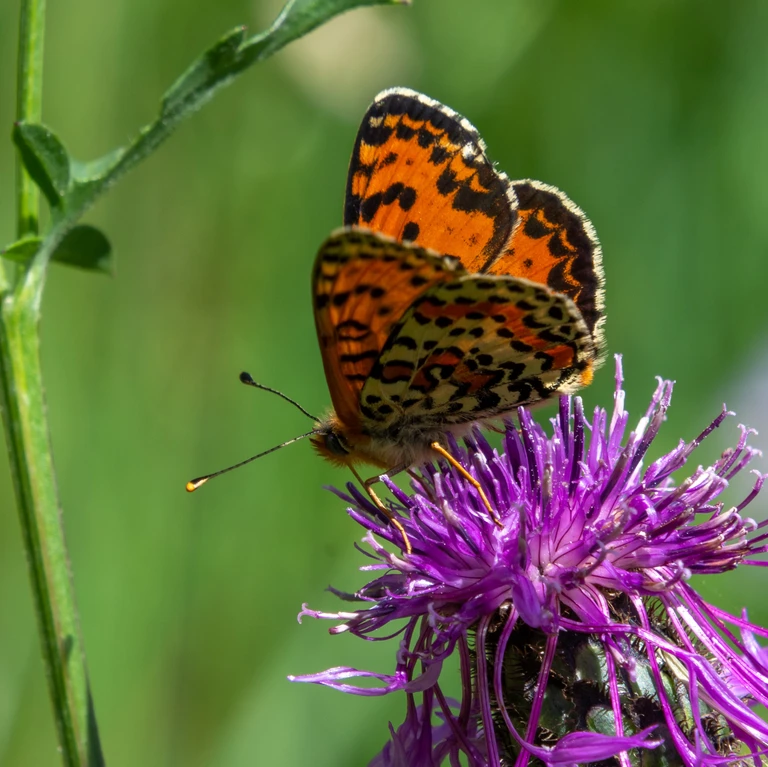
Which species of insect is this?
Melitaea didyma
